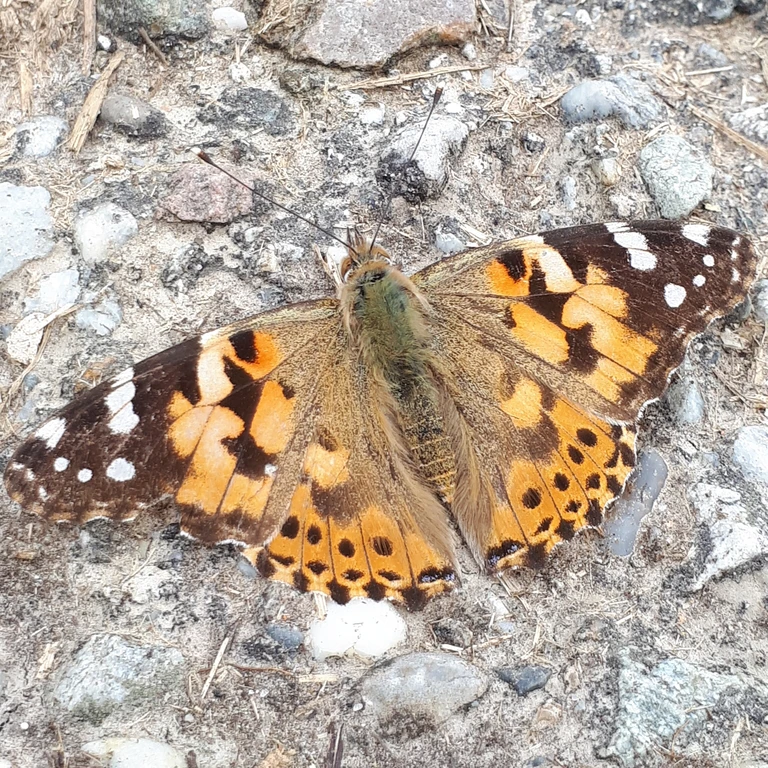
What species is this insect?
Vanessa cardui
